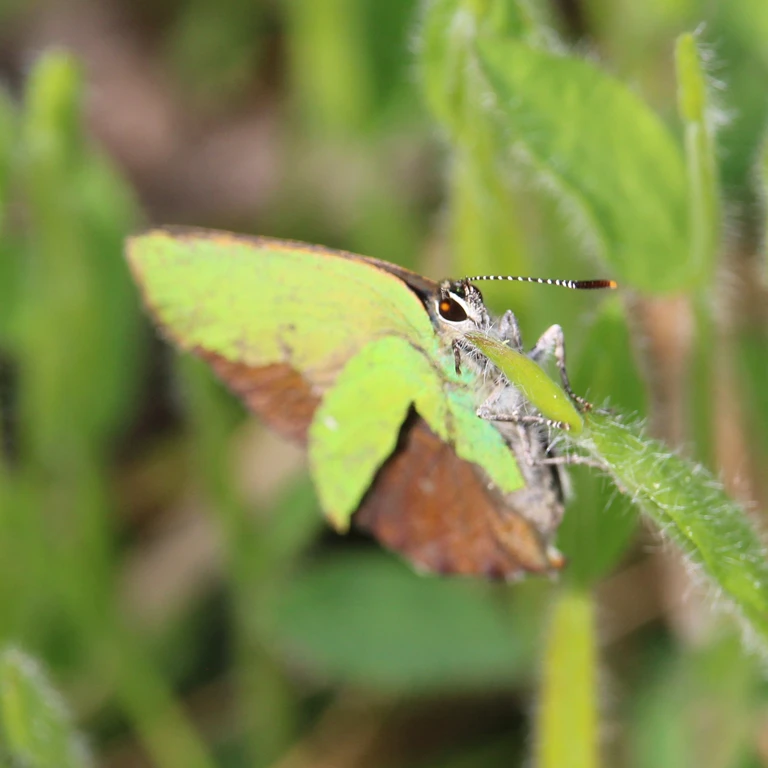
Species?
Callophrys rubi
